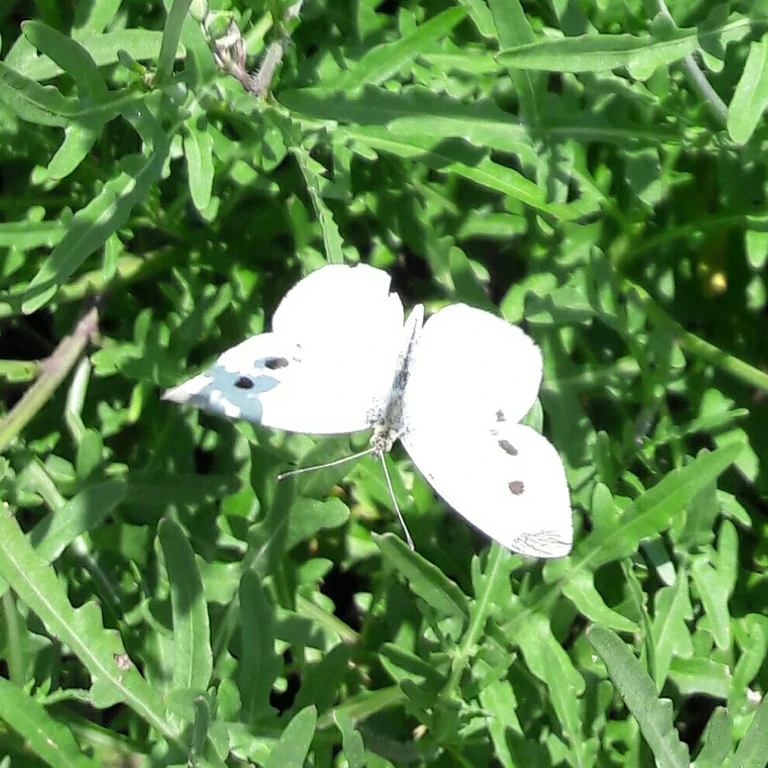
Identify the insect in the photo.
Pieris rapae
